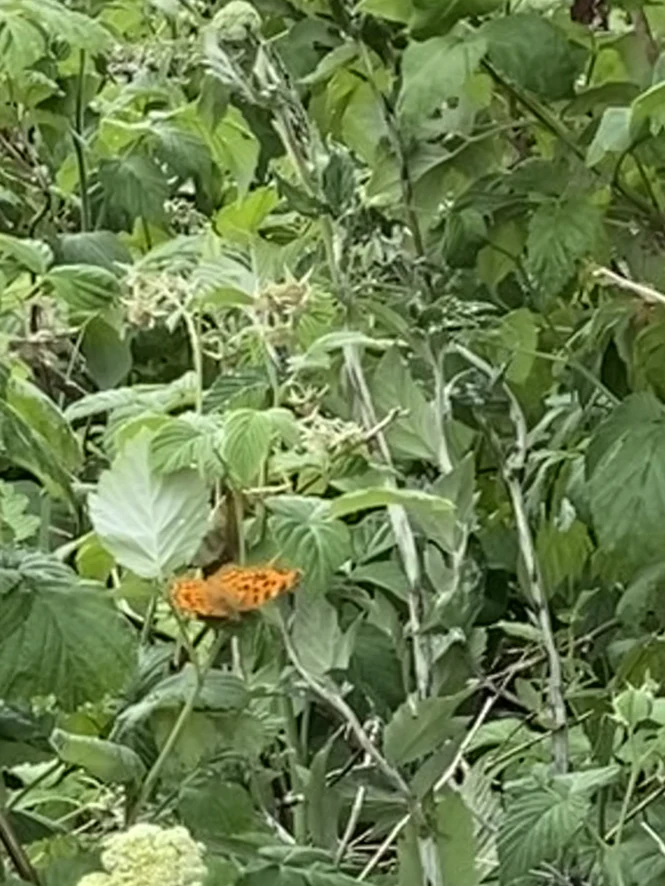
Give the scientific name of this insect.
Polygonia c-album
